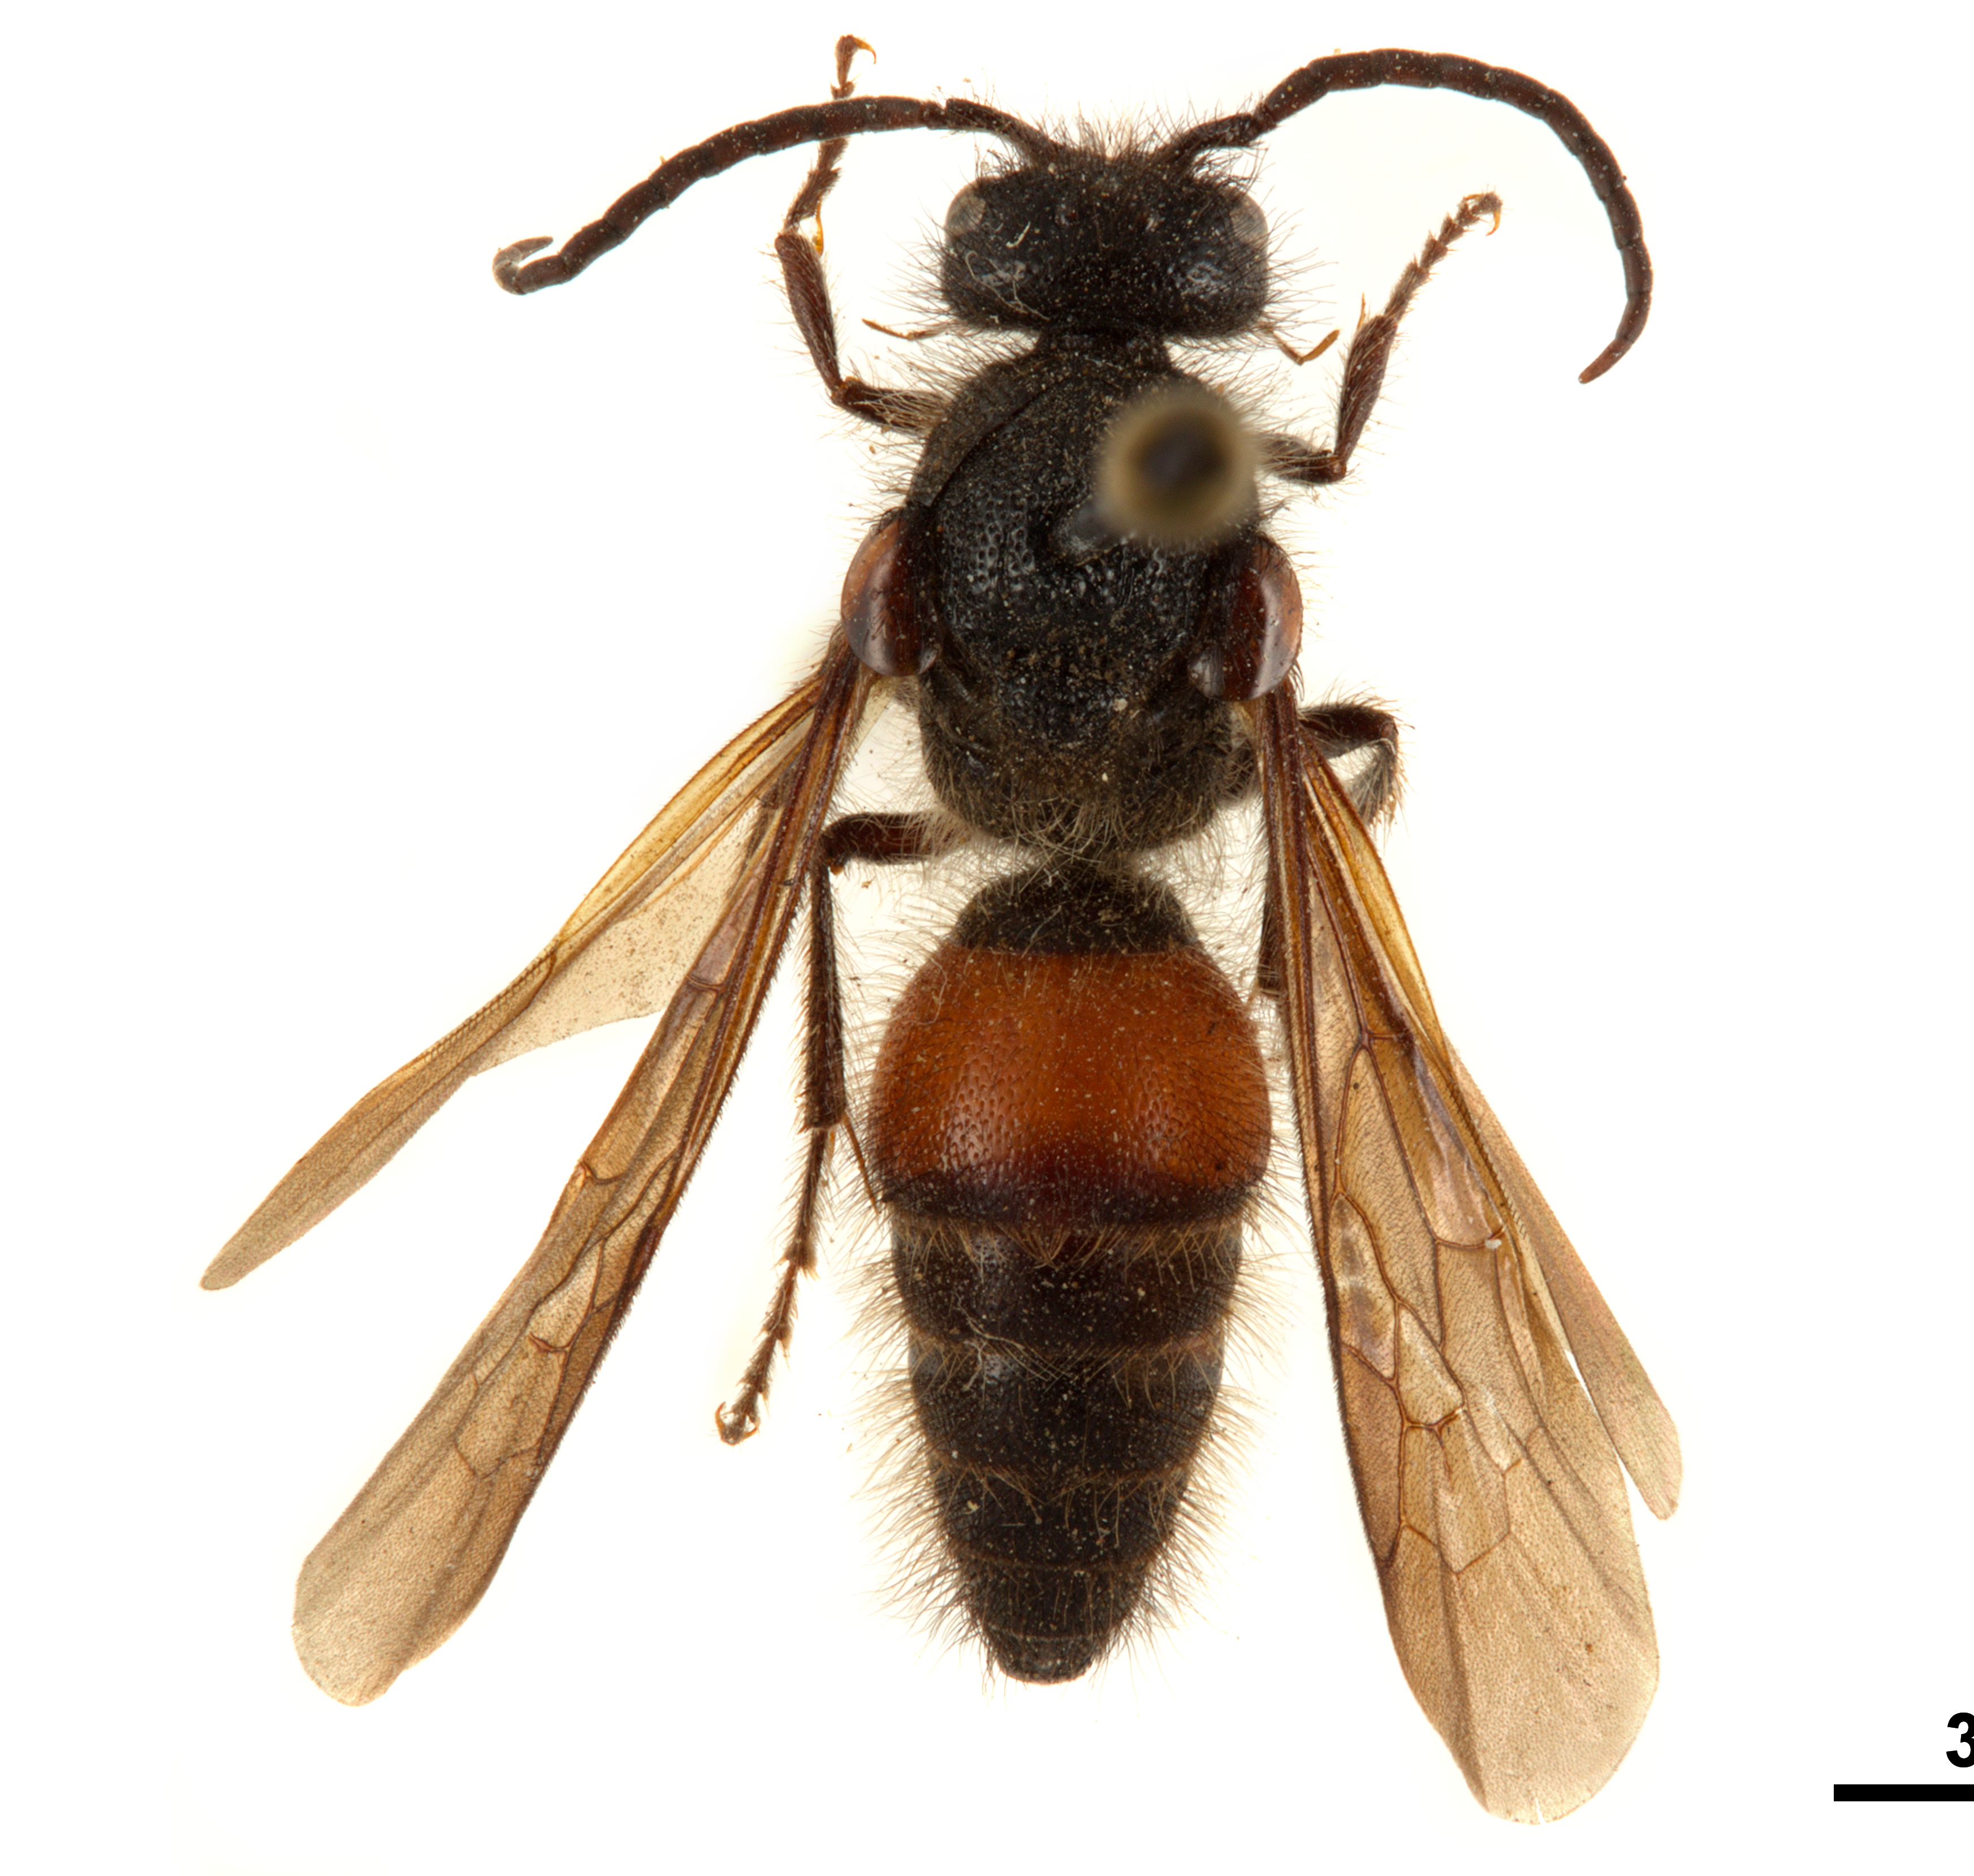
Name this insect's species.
Tropidotilla litoralis
